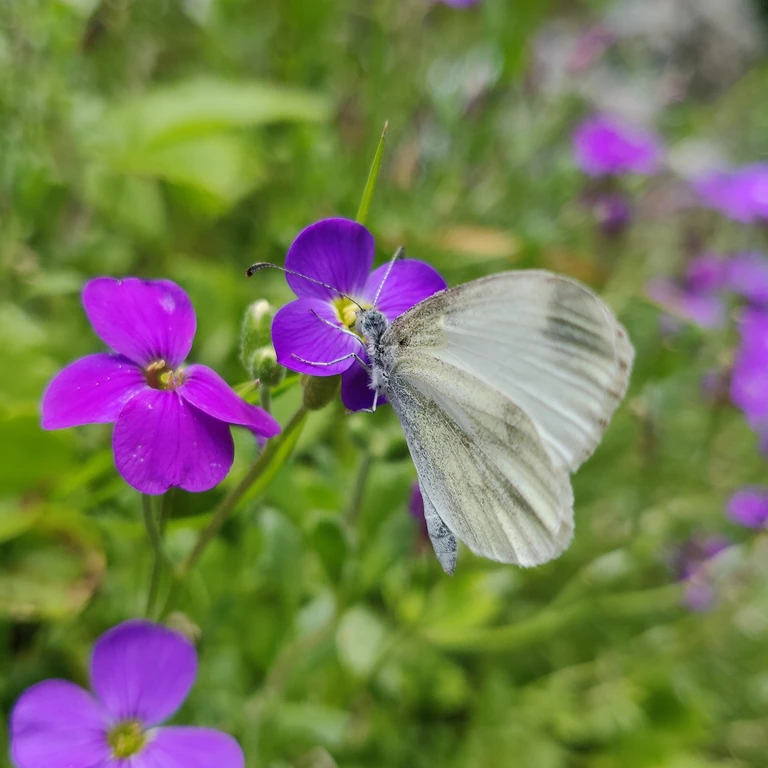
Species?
Leptidea sinapis/juvernica
